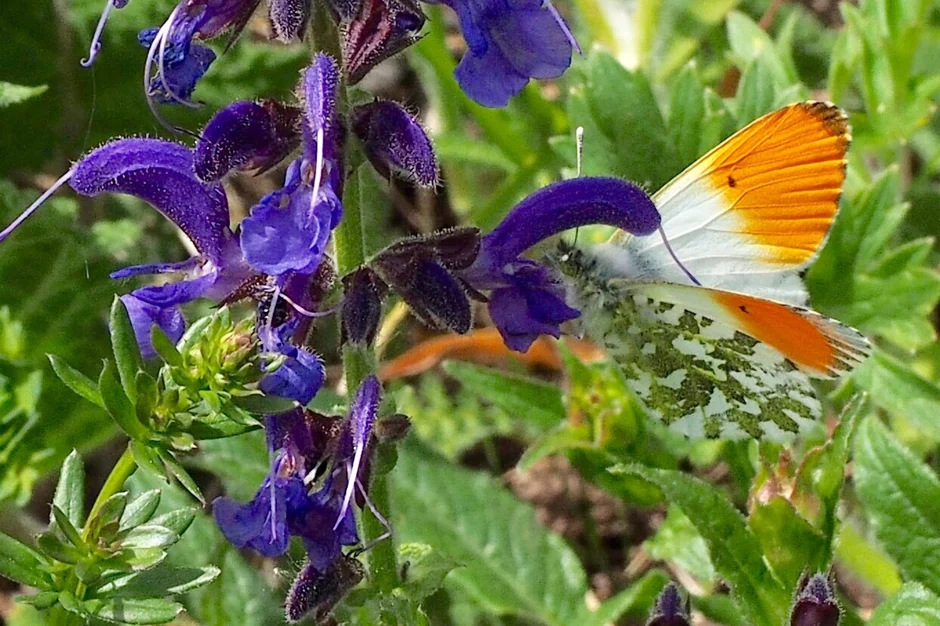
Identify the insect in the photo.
Anthocharis cardamines
